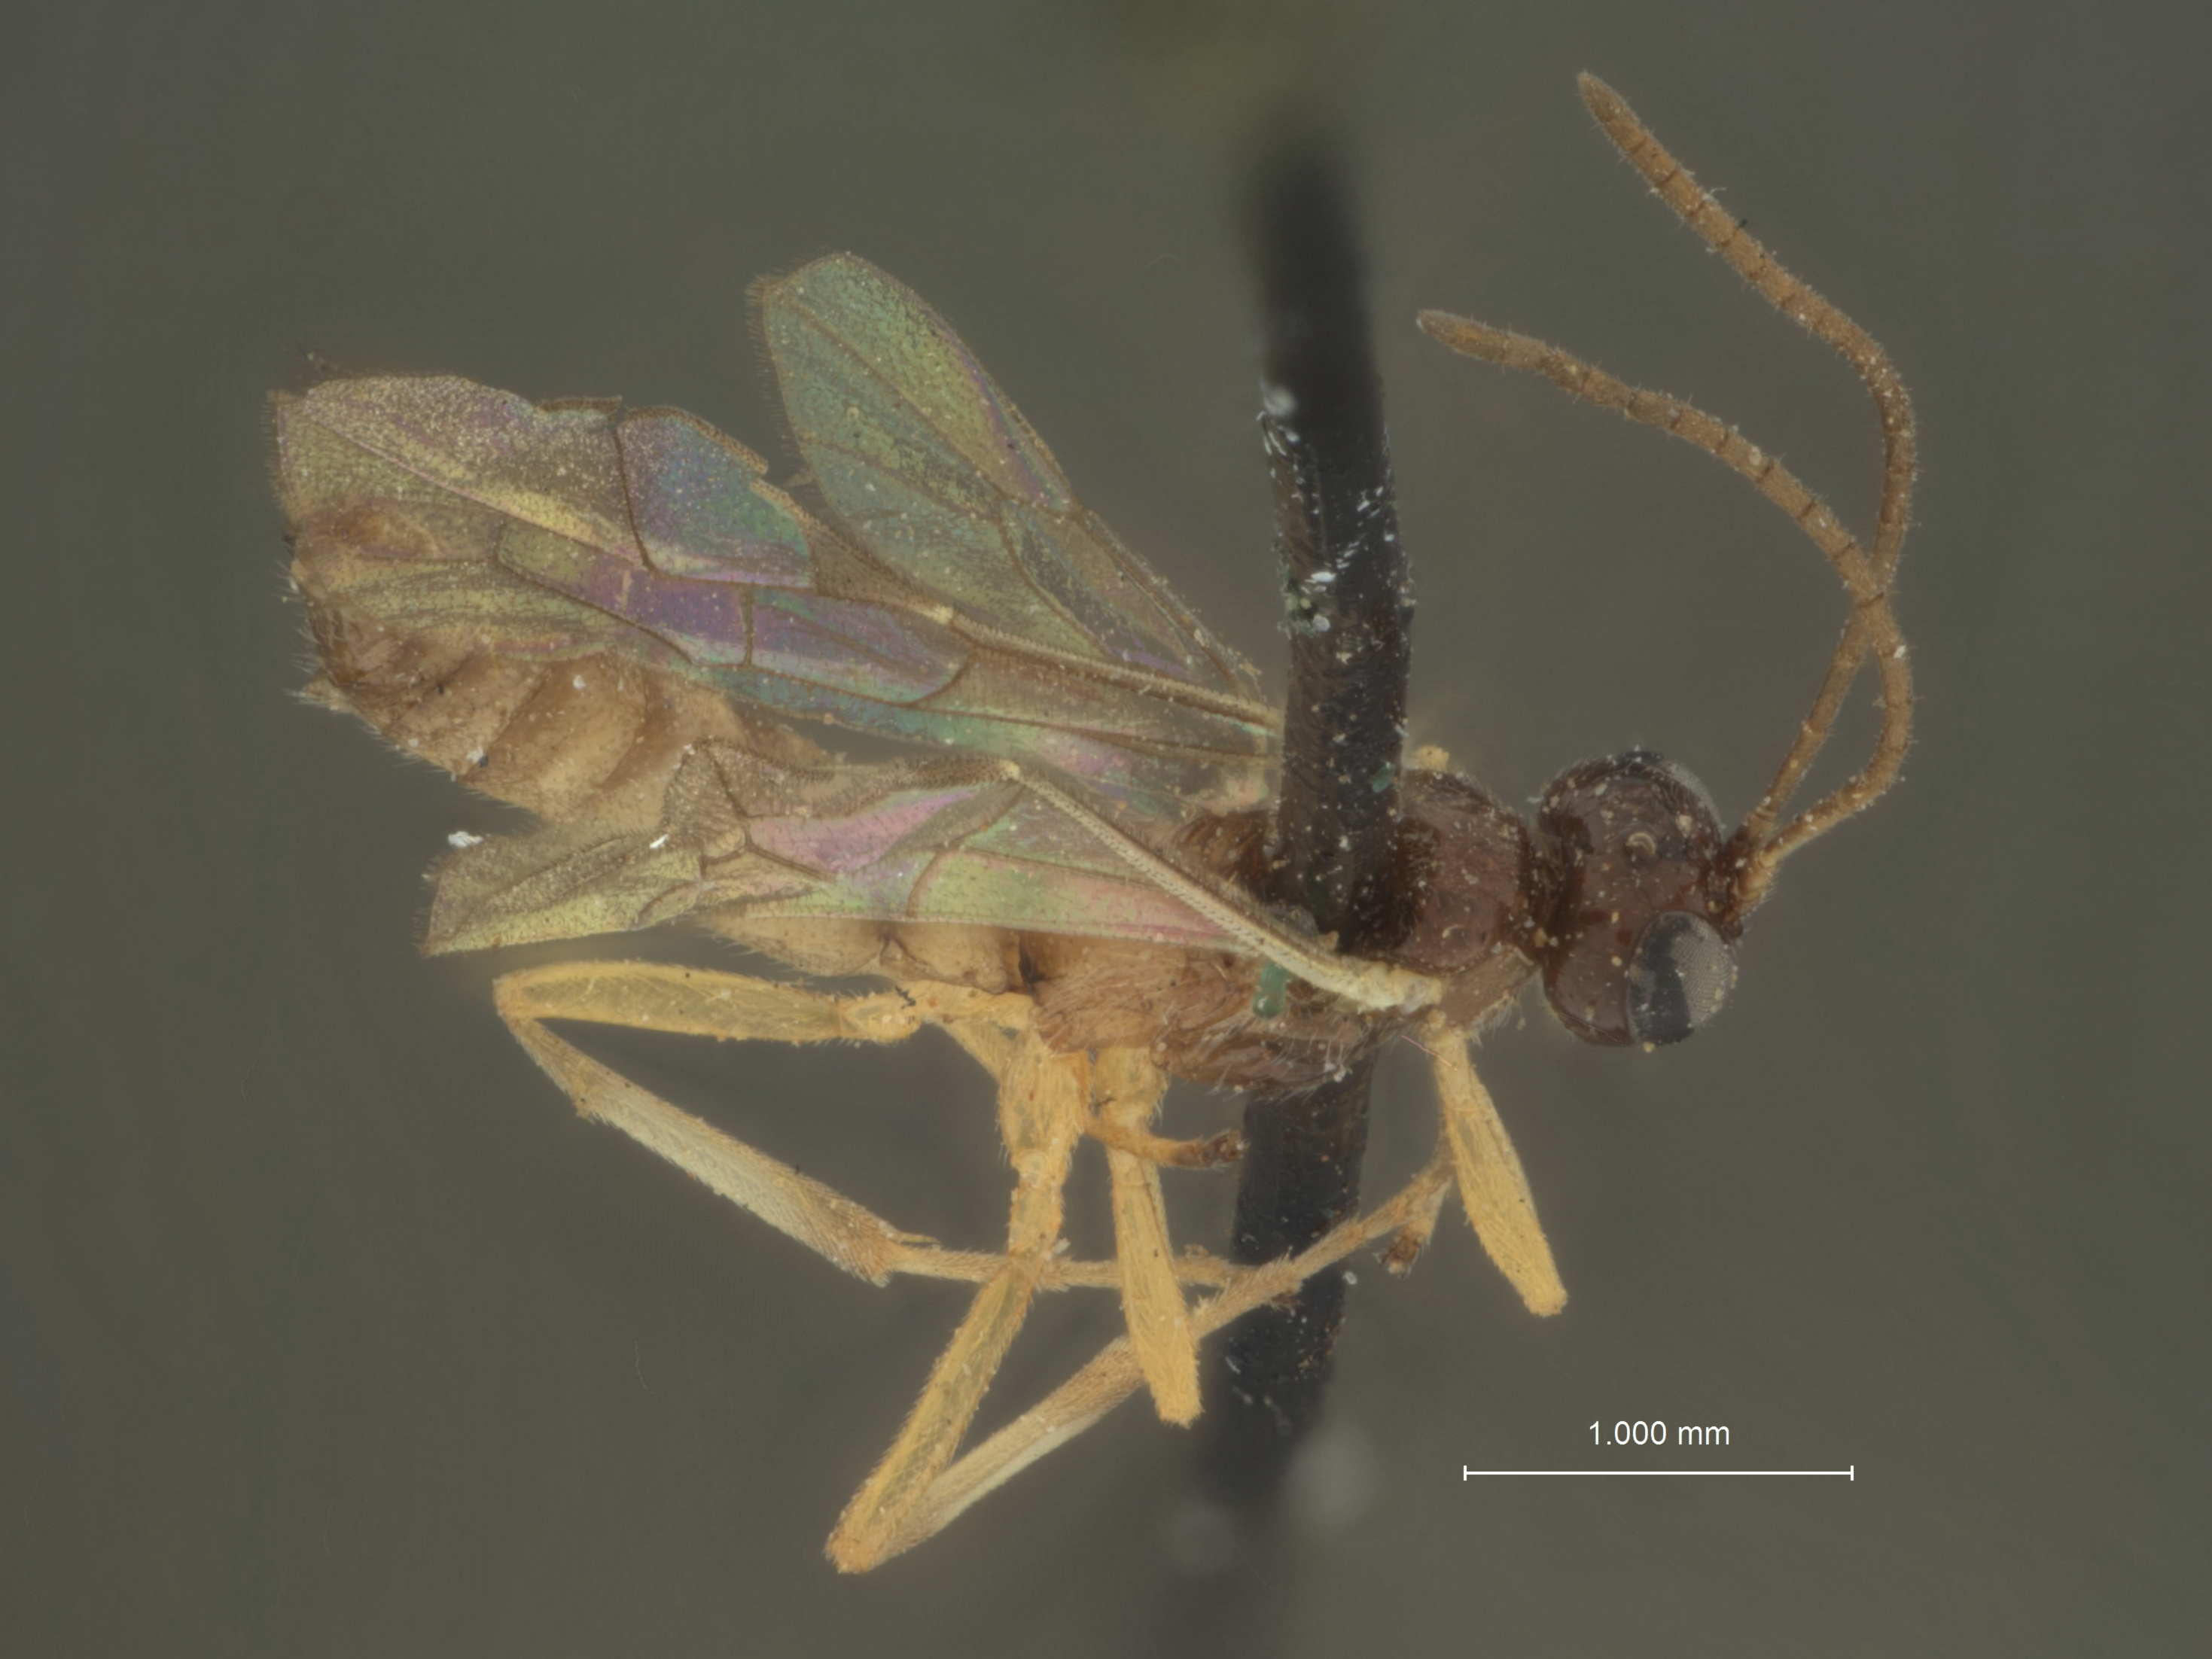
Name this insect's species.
Pimpla euurae
